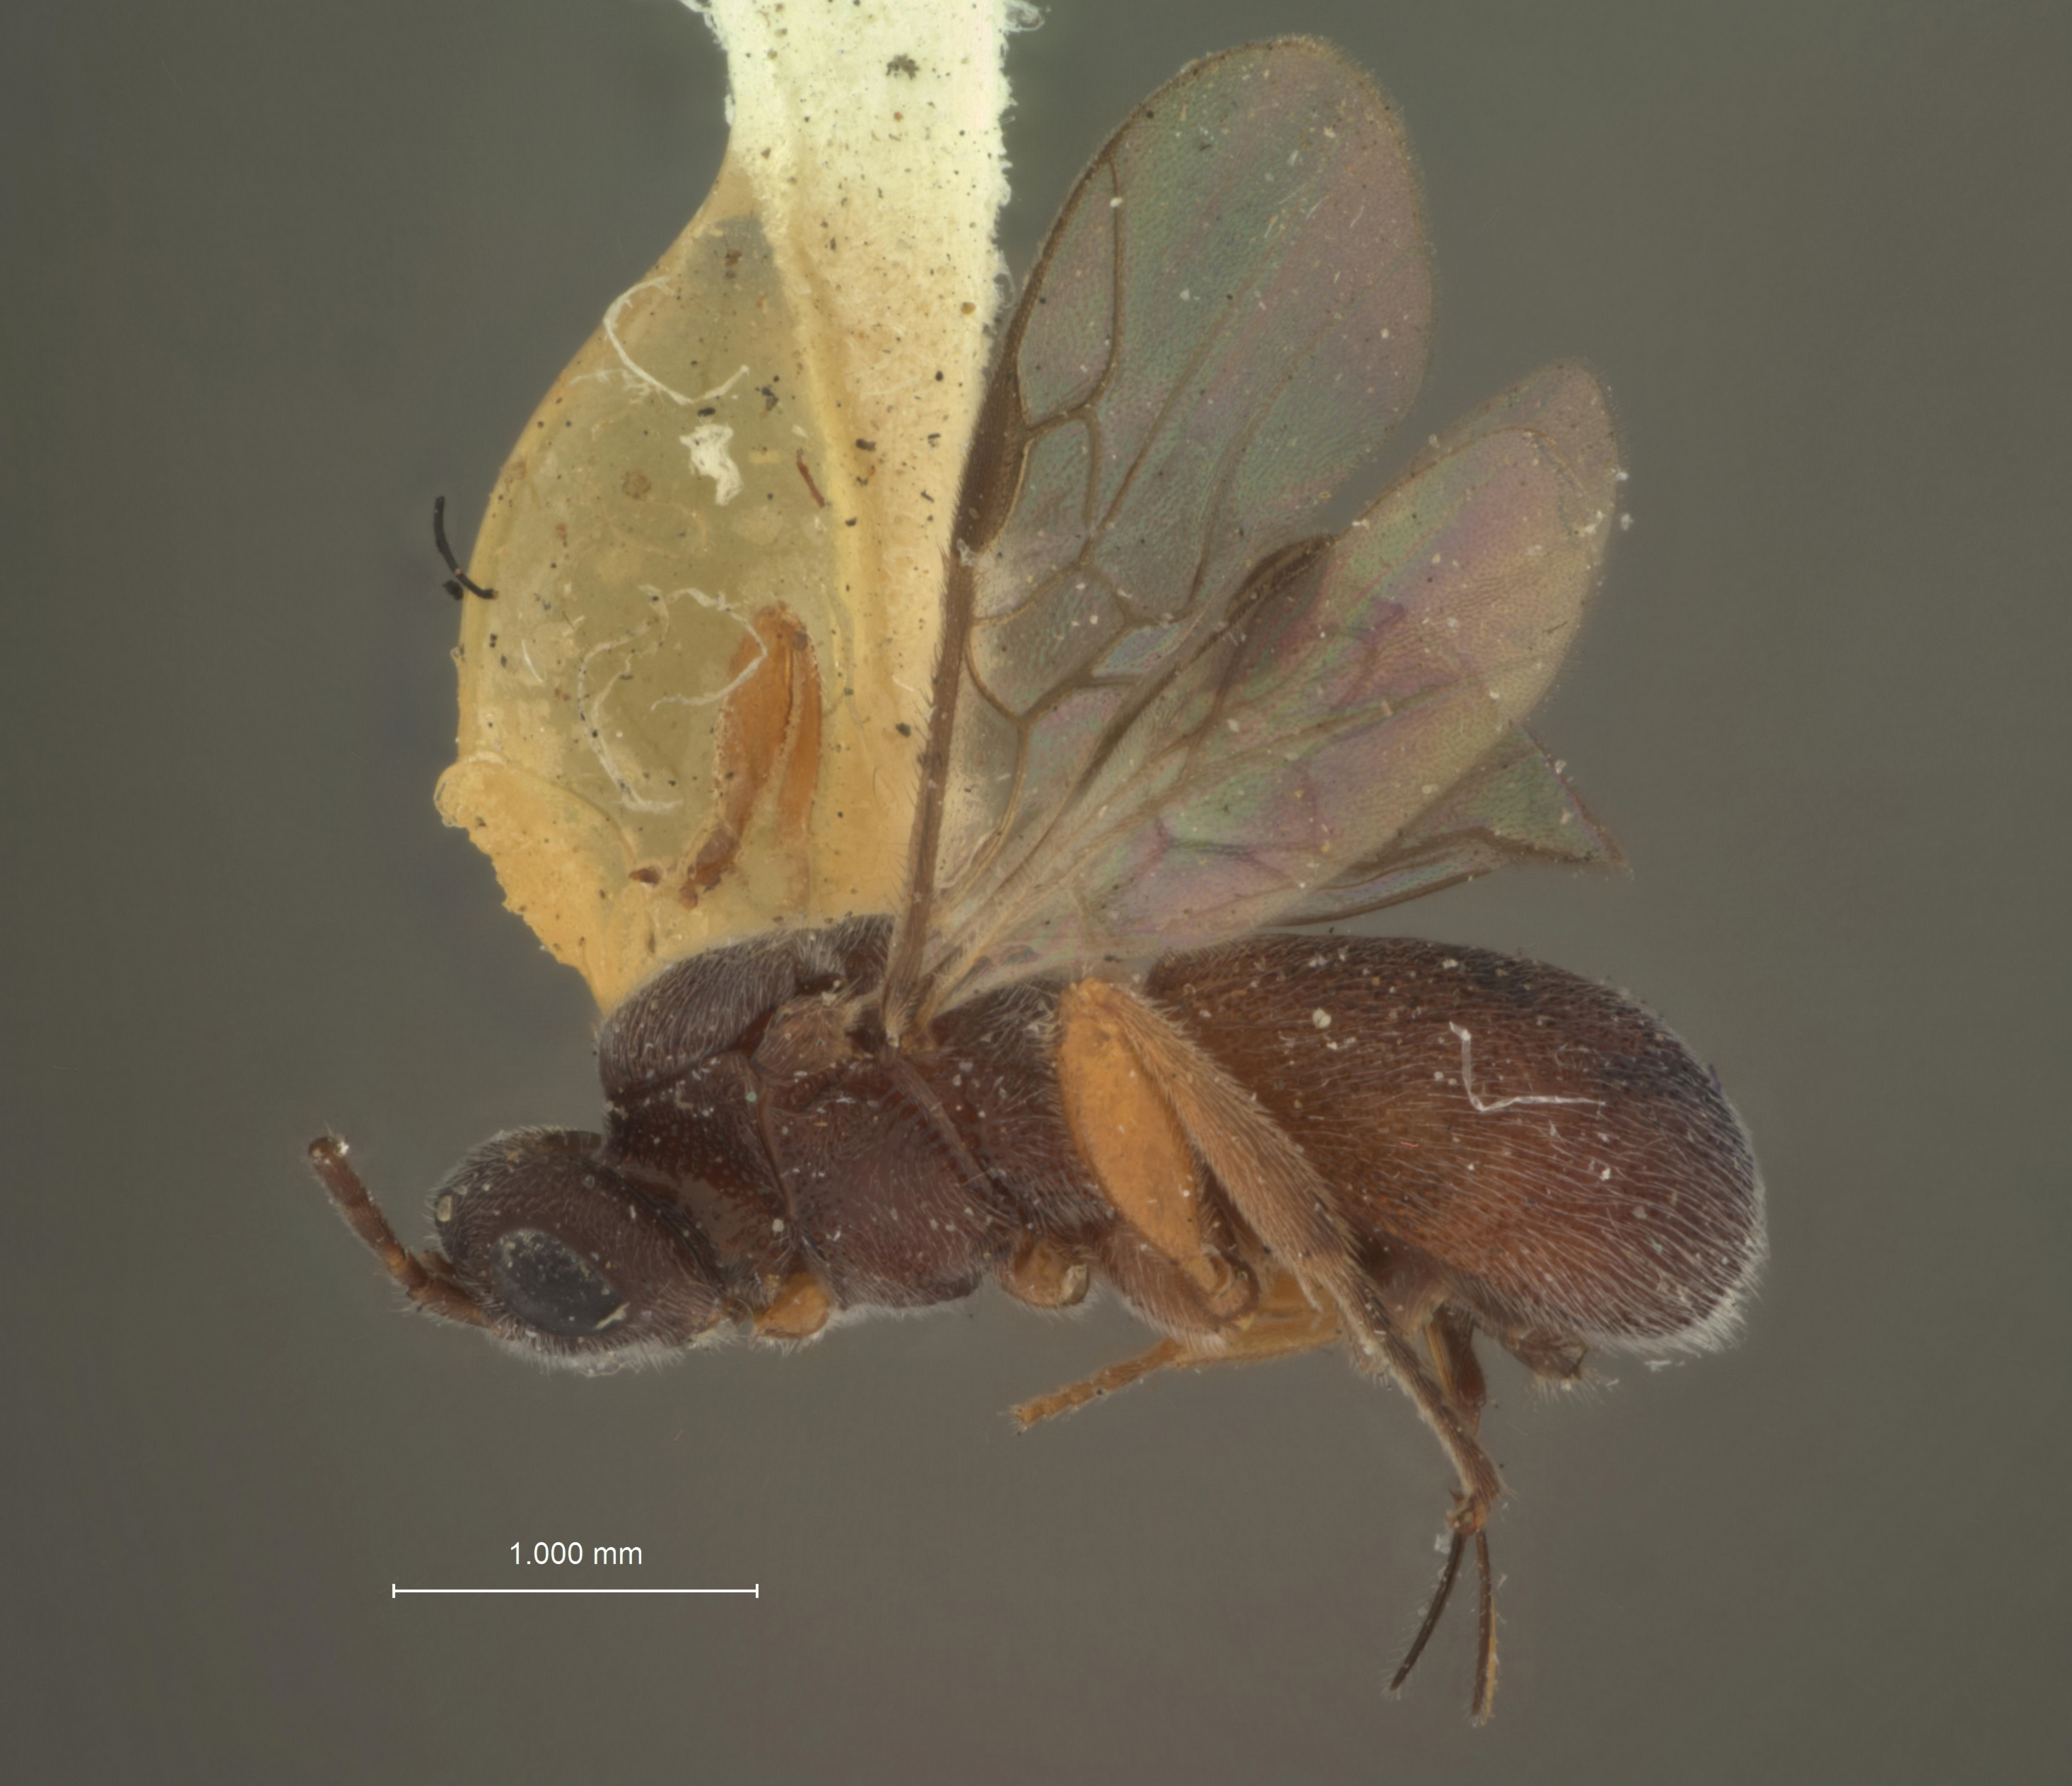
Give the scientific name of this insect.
Urosigalphus wampanoagorum
